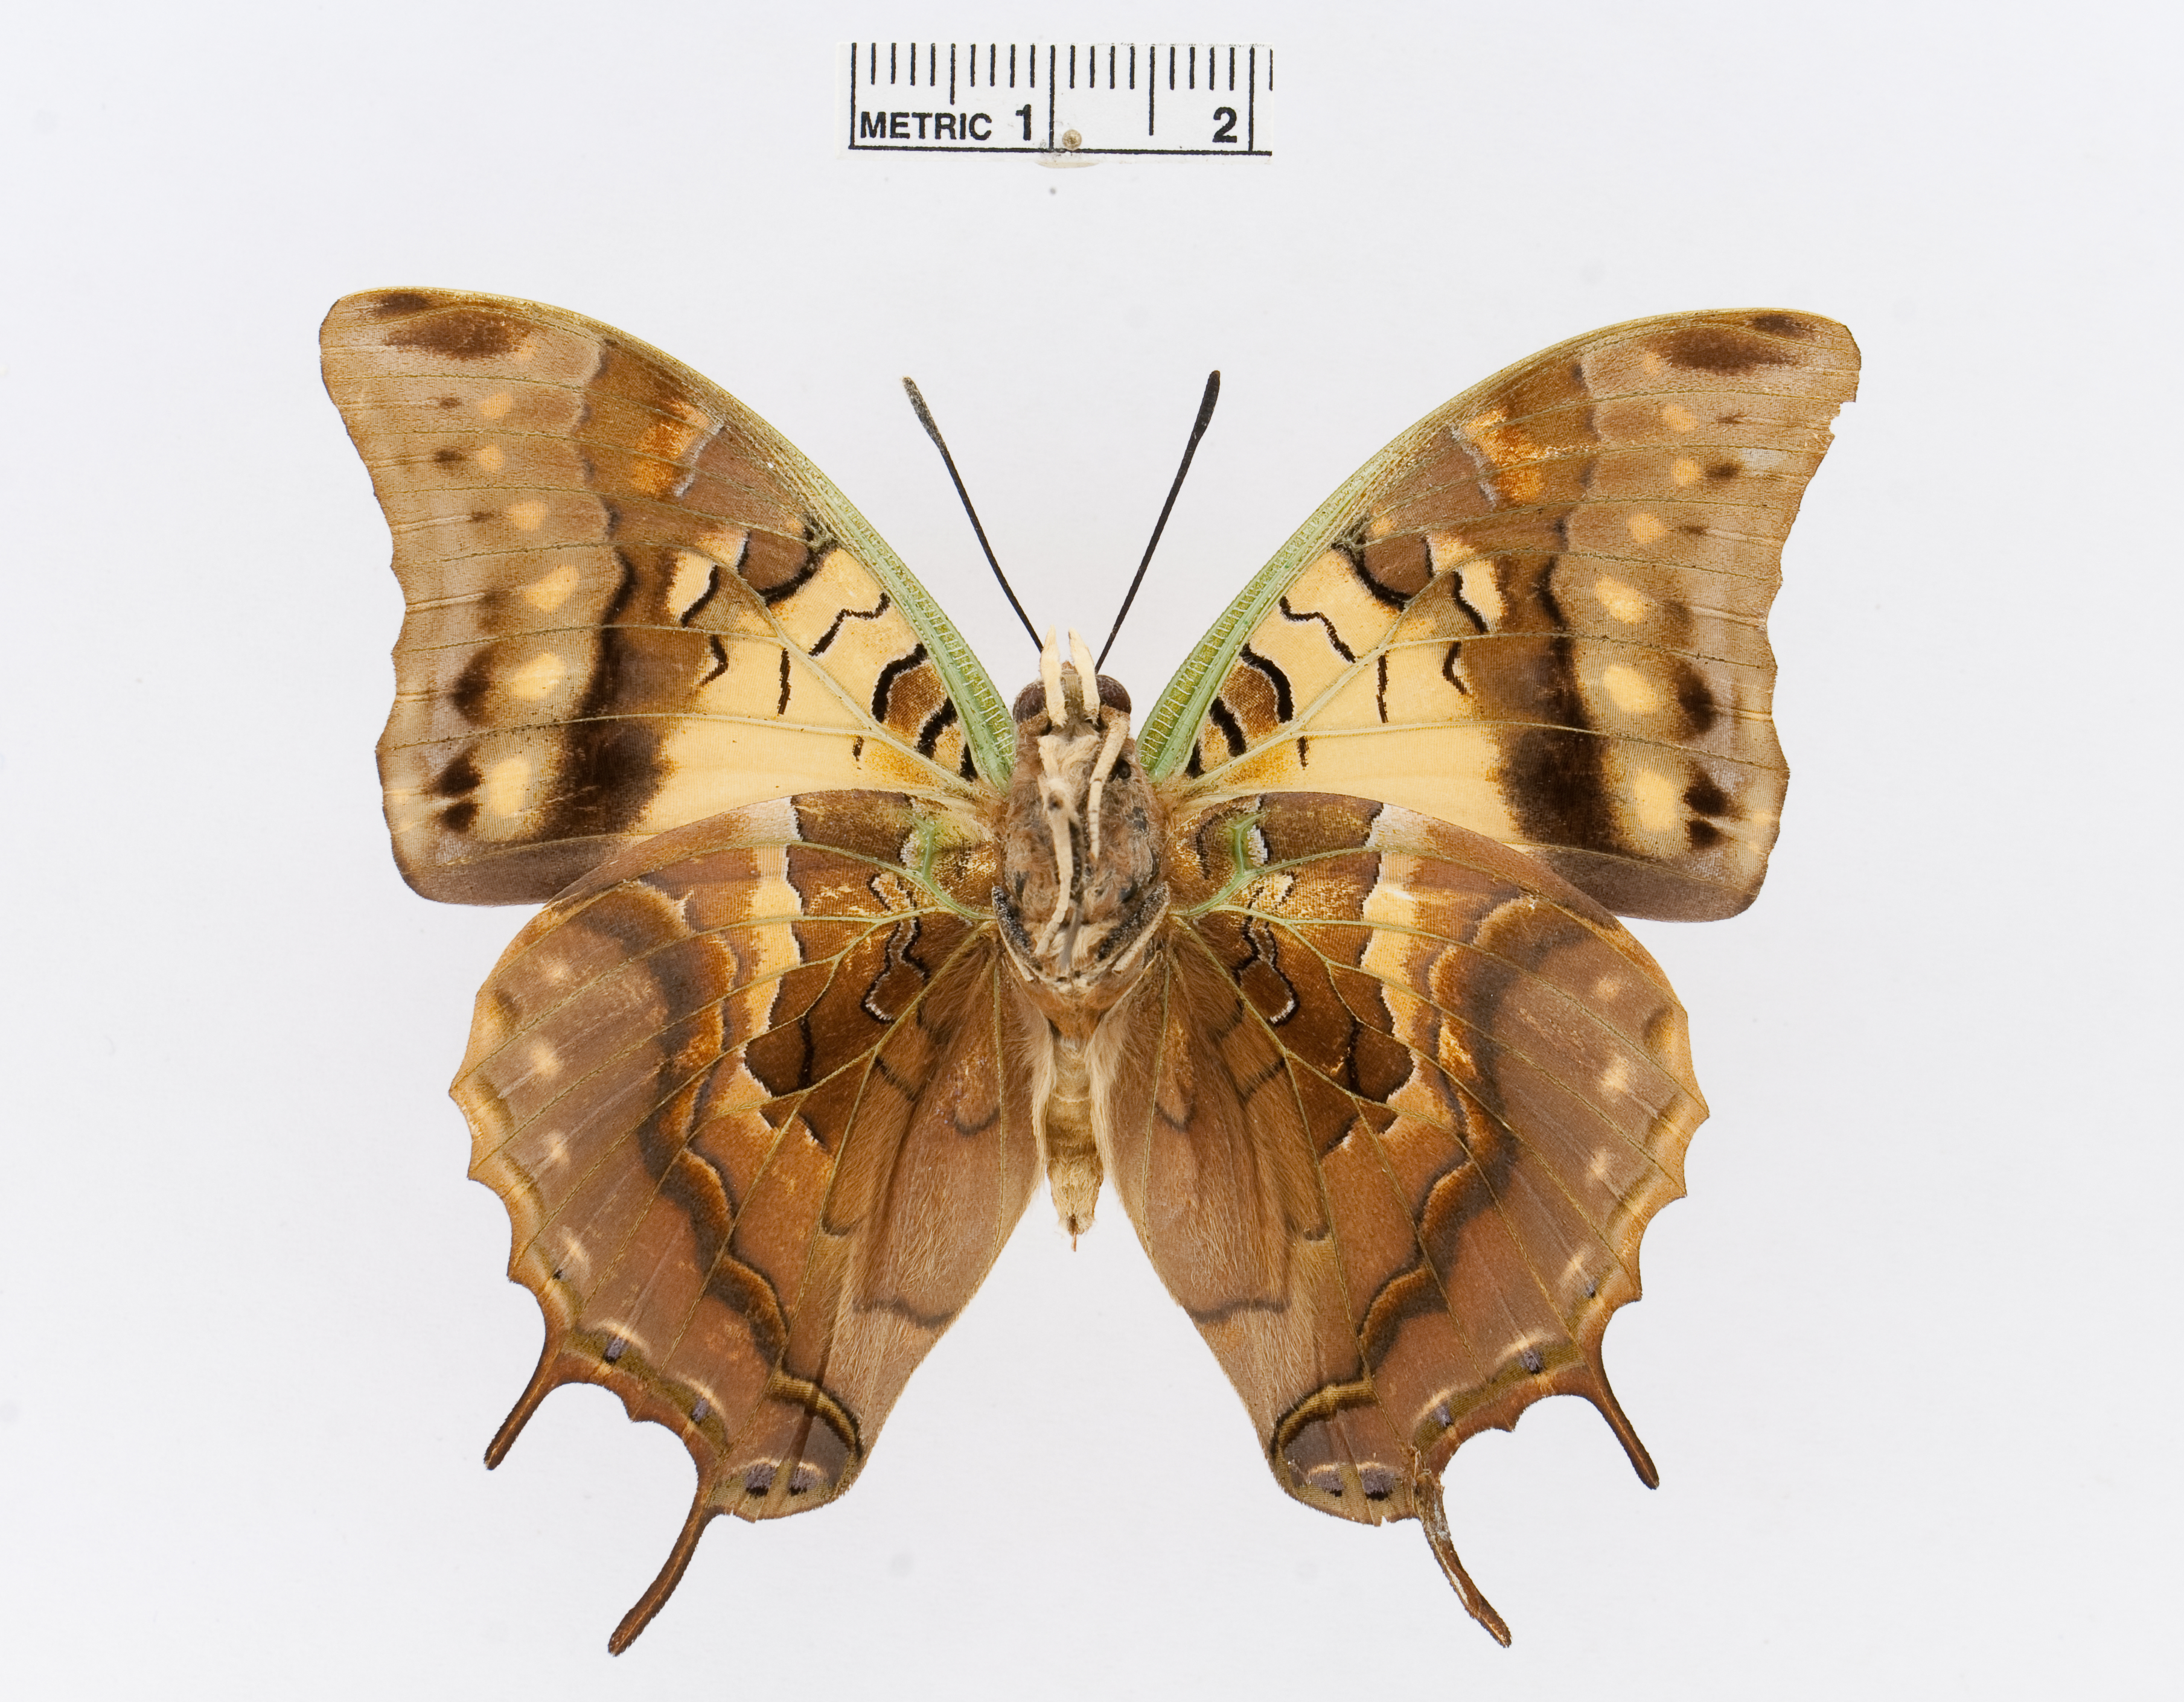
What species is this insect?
Charaxes antamboulou
